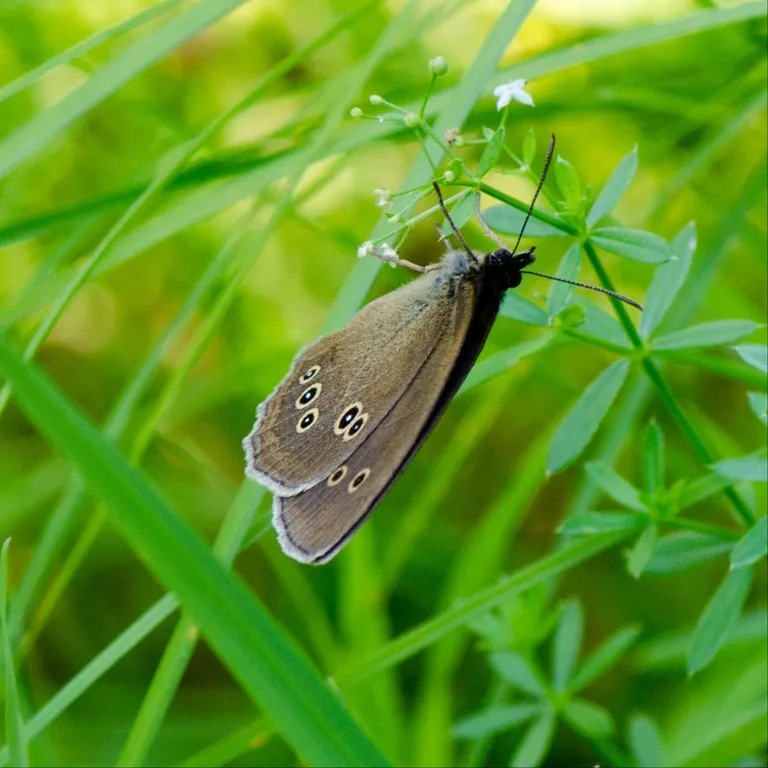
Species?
Aphantopus hyperantus
